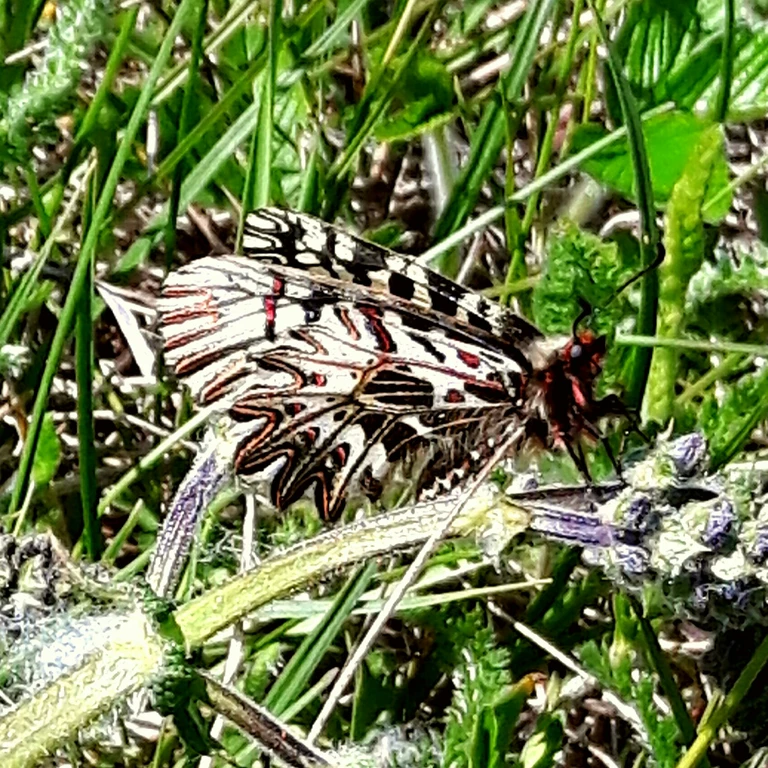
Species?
Zerynthia polyxena
